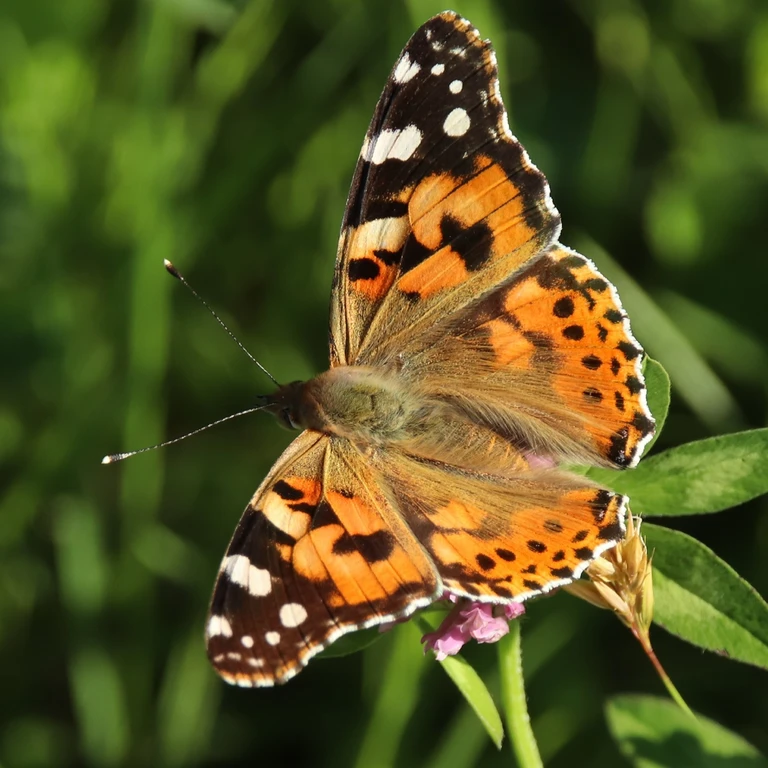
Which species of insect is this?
Vanessa cardui
